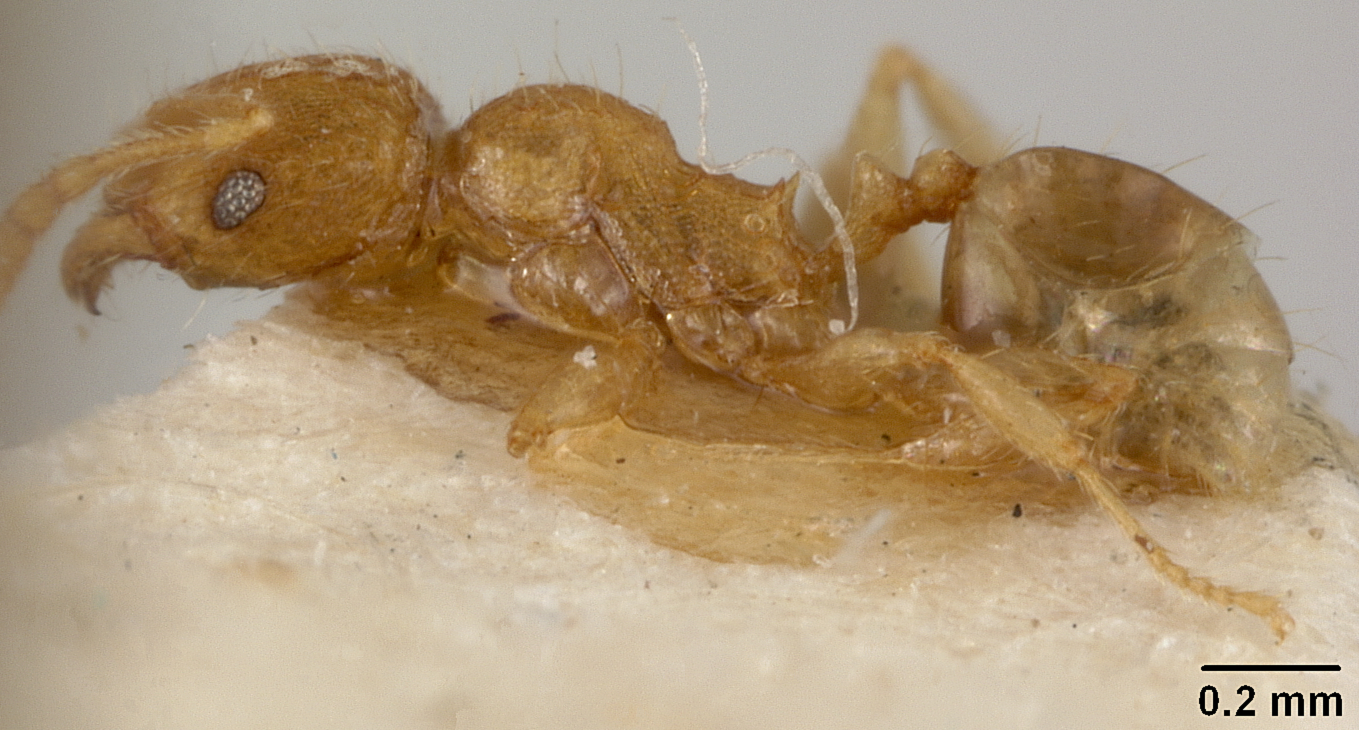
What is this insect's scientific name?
Pheidole rinae
